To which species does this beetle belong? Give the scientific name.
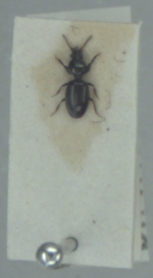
Dyschirius tristis
